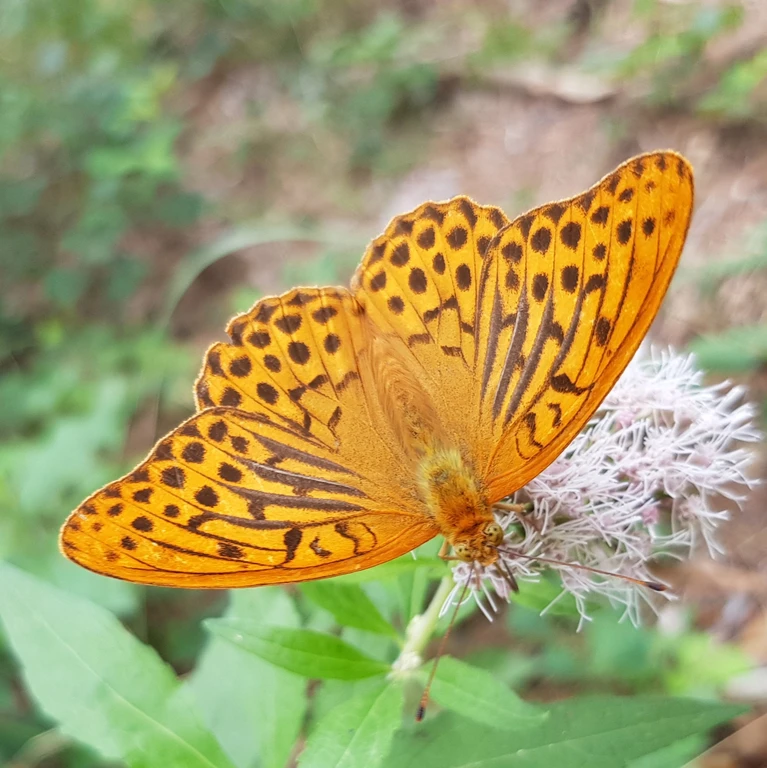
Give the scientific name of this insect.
Argynnis paphia
